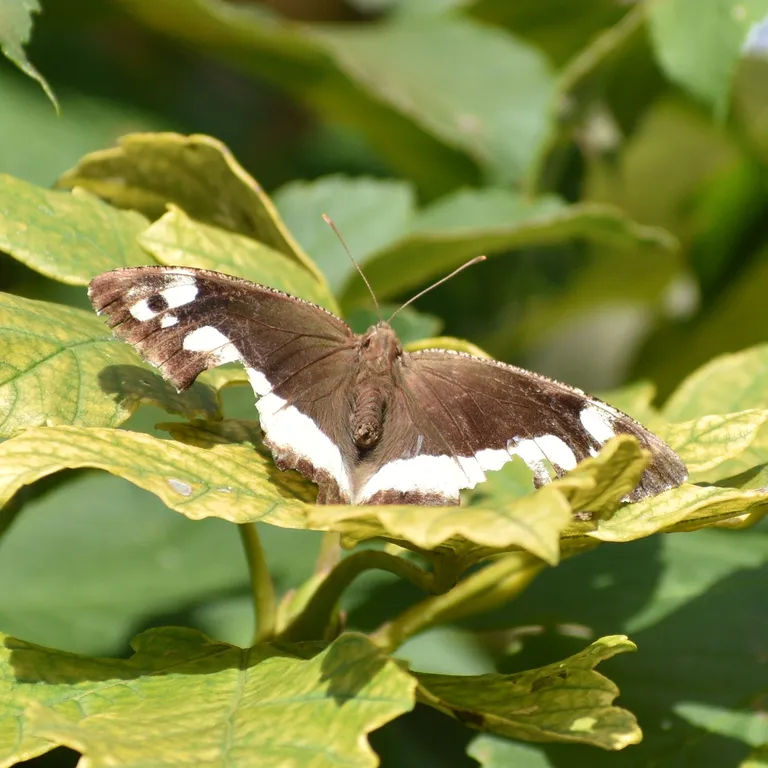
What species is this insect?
Brintesia circe
